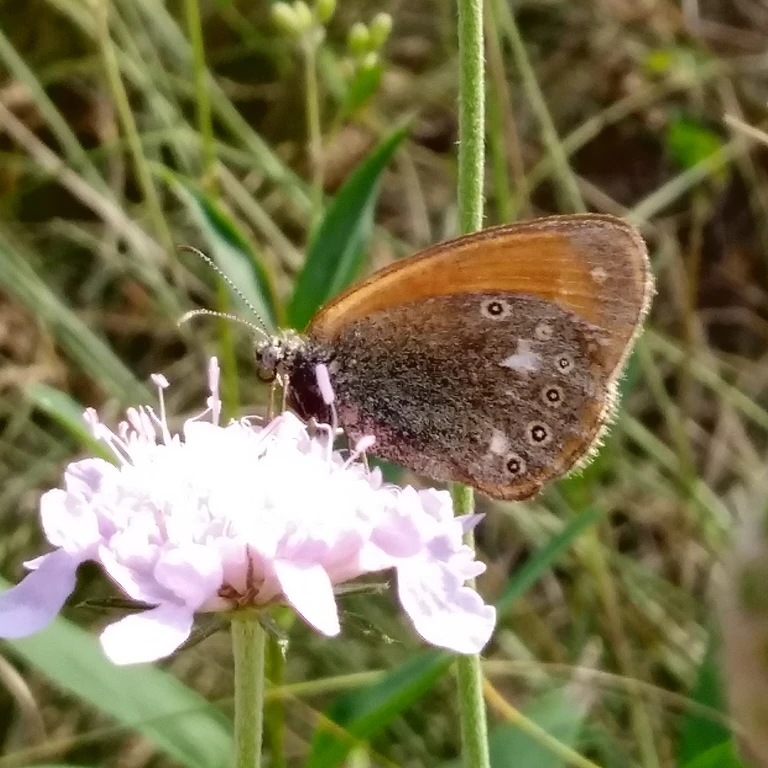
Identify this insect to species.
Coenonympha glycerion (also Coenonympha iphis)
